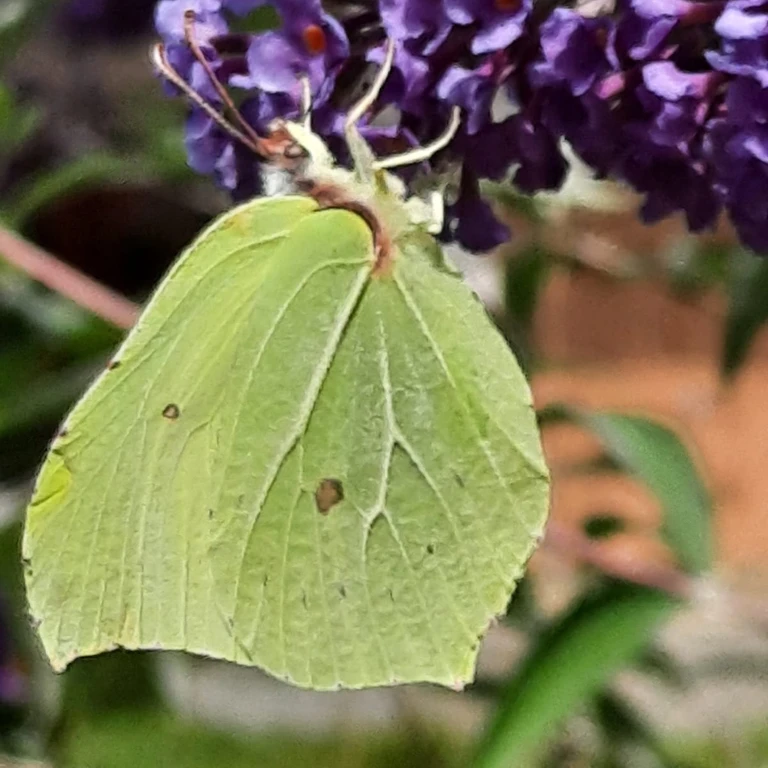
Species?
Gonepteryx rhamni
